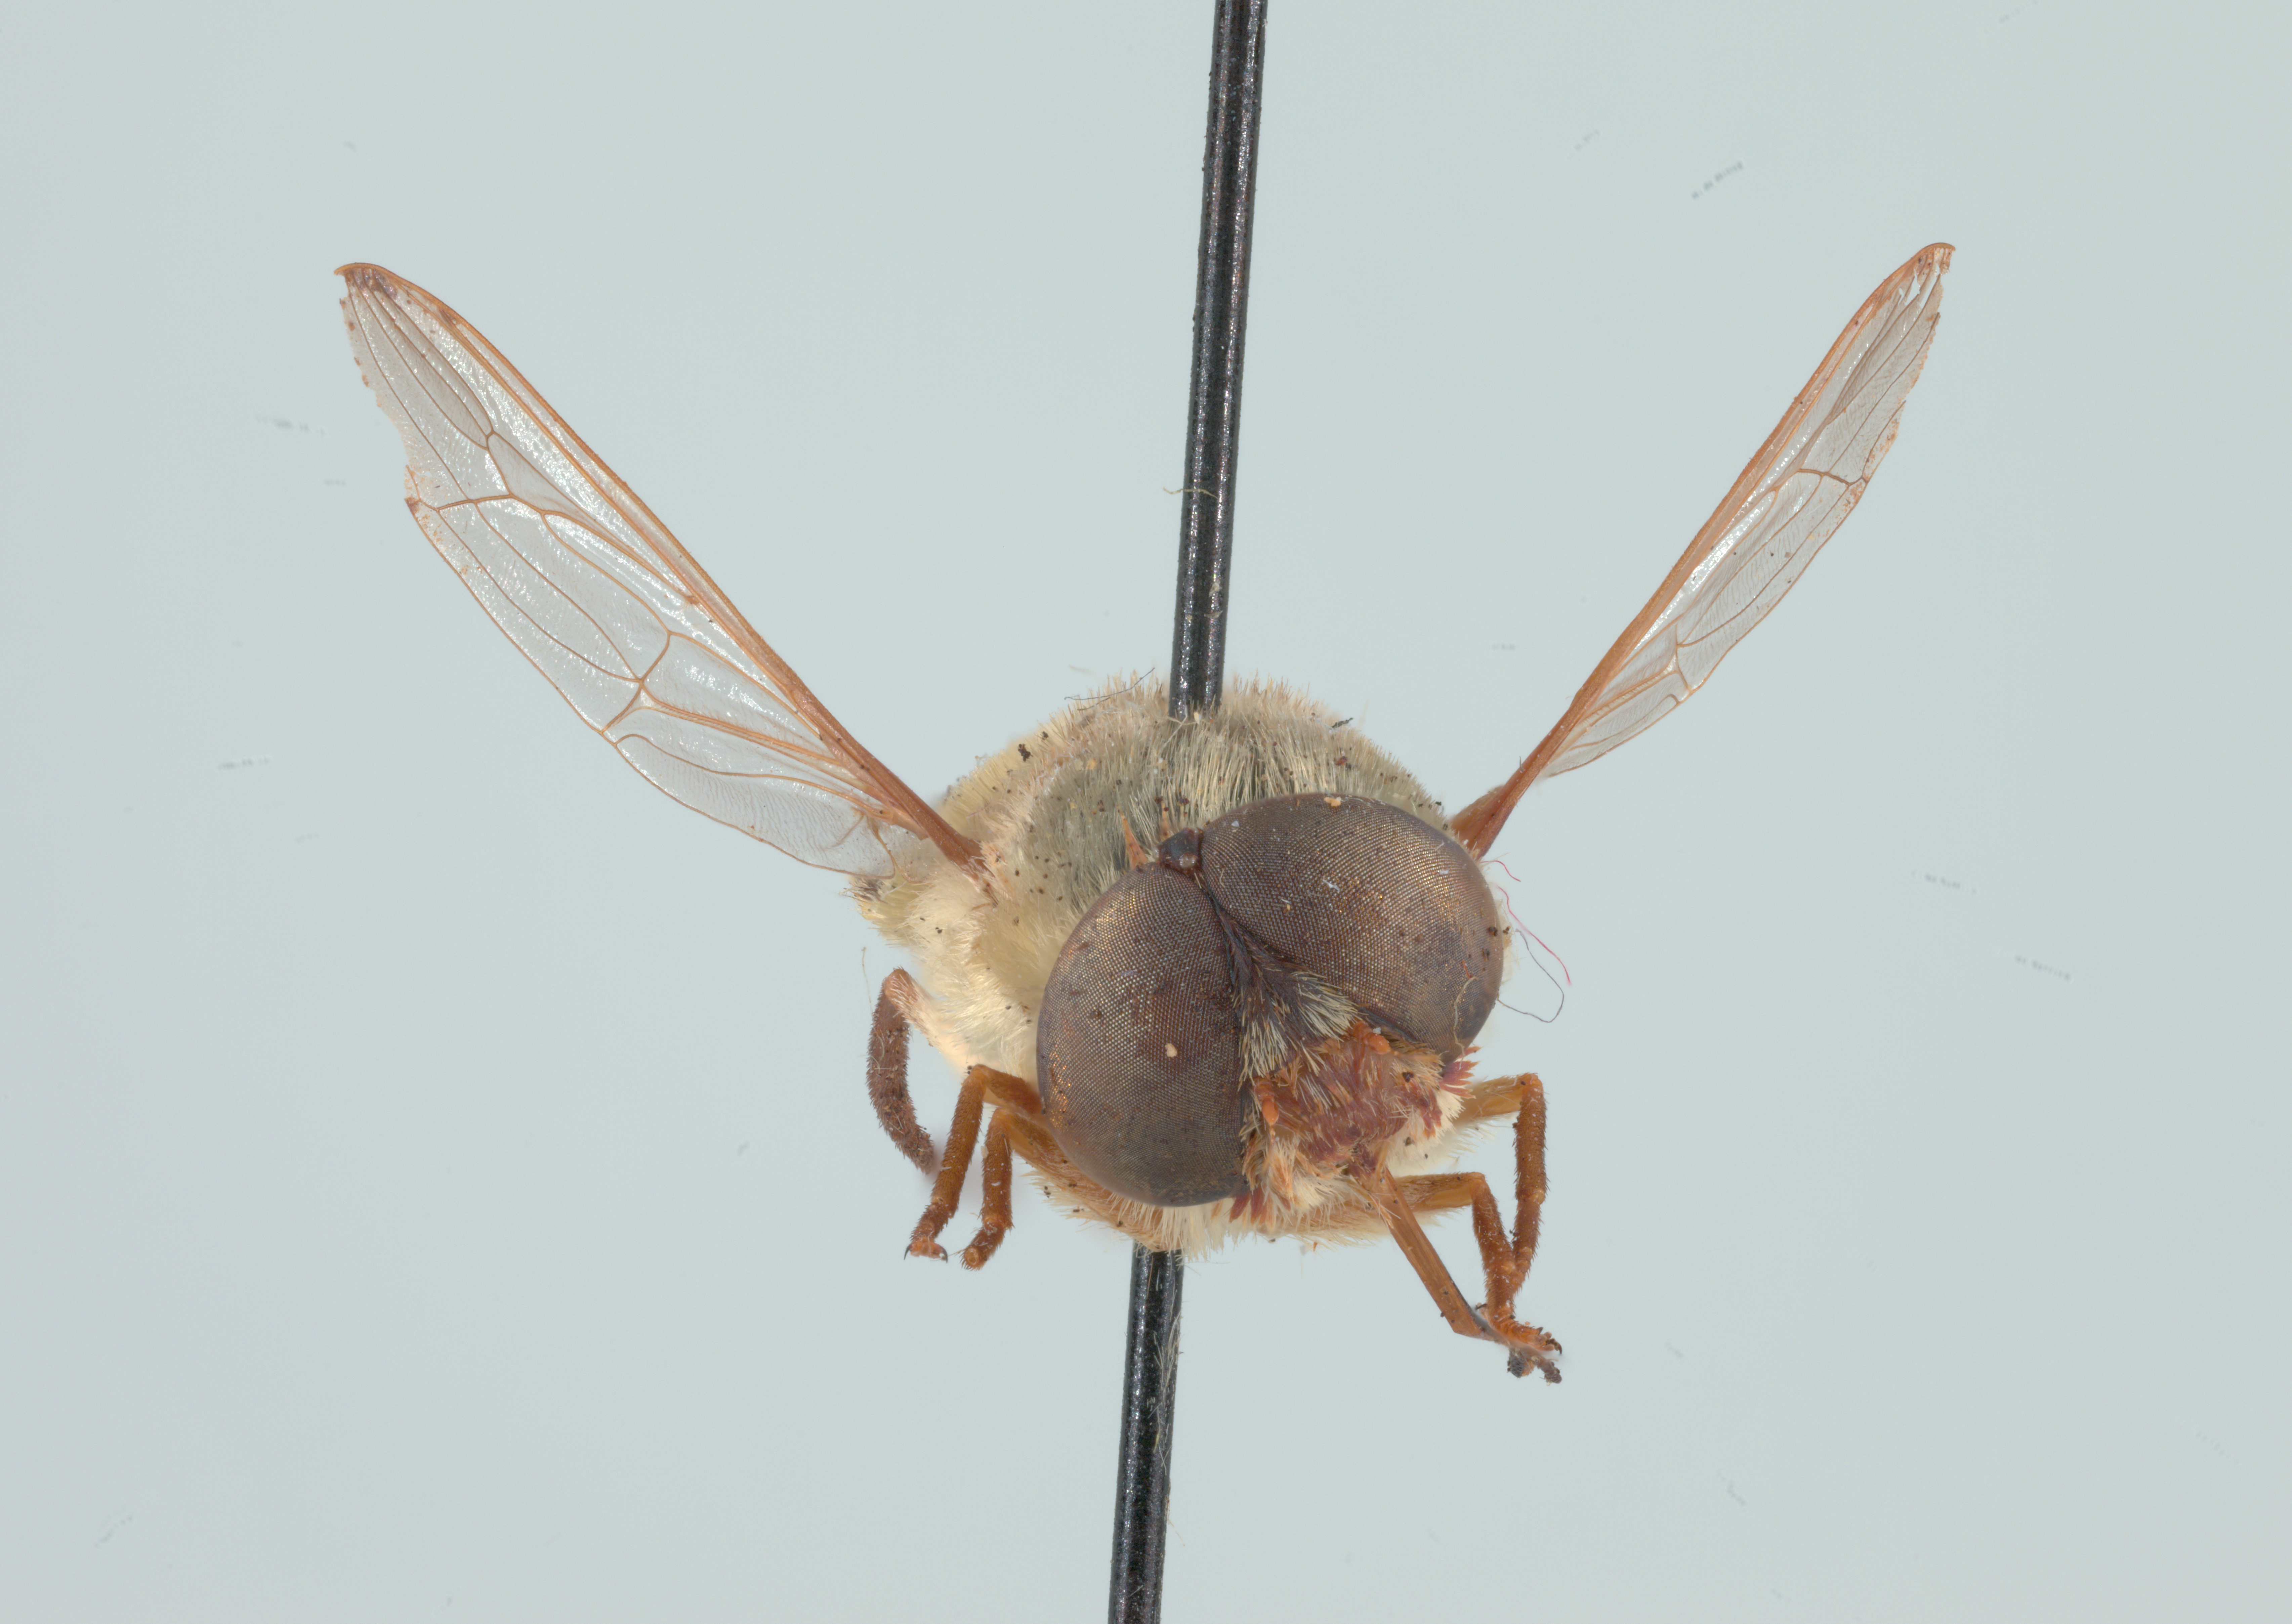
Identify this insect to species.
Neorhynchocephalus volaticus
